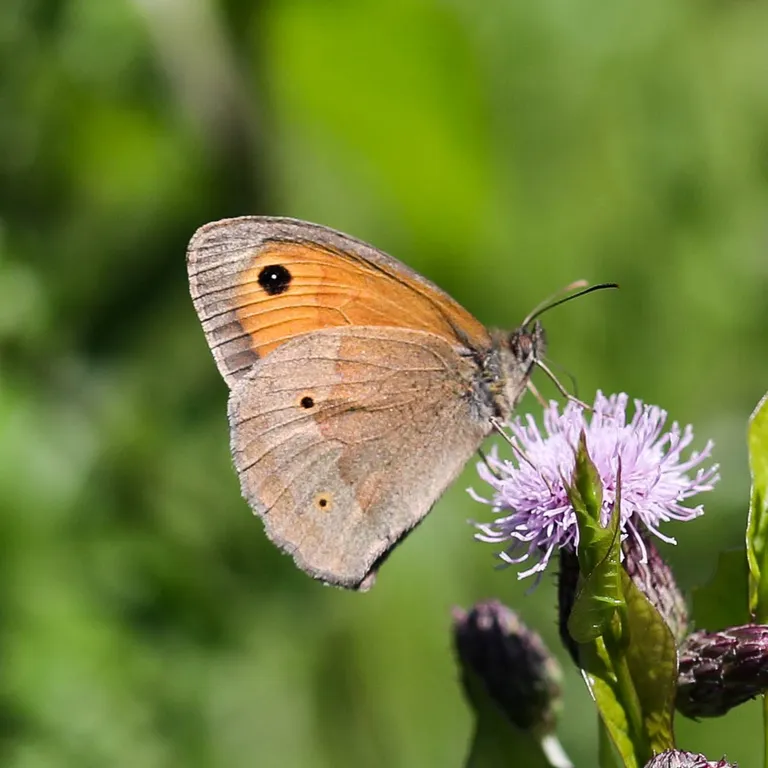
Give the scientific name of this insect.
Maniola jurtina
